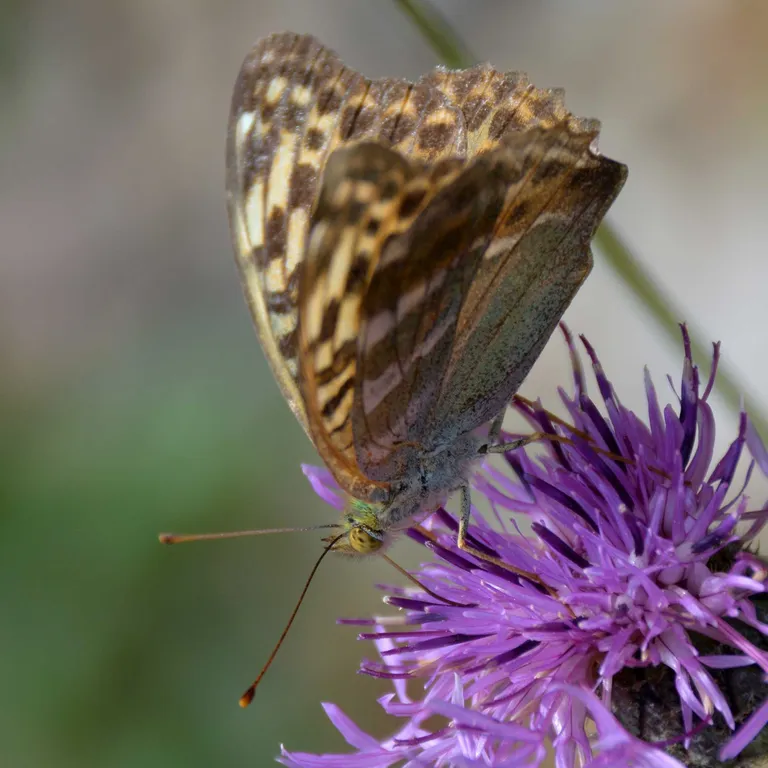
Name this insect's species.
Argynnis paphia
